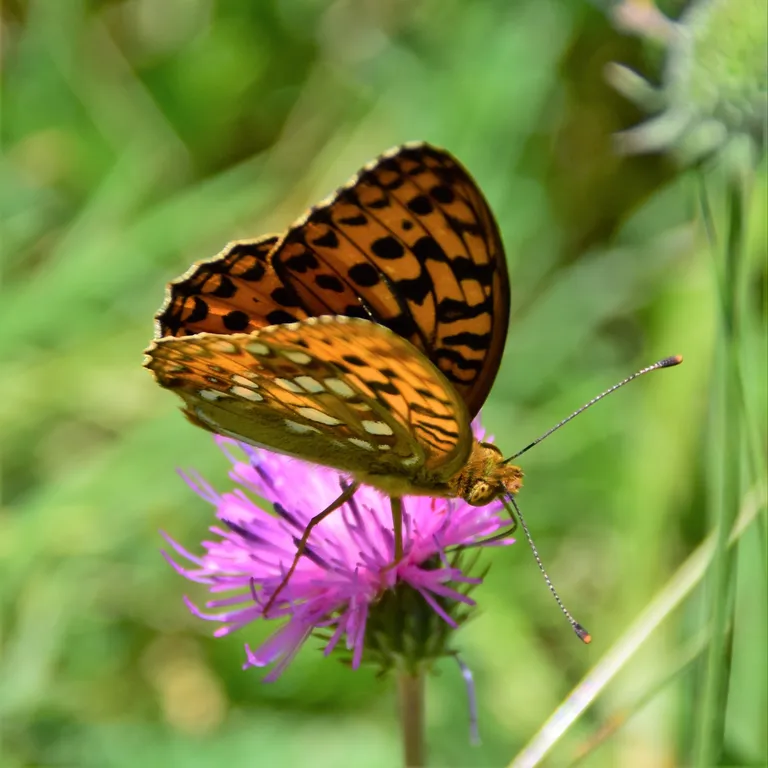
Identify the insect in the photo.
Fabriciana adippe
